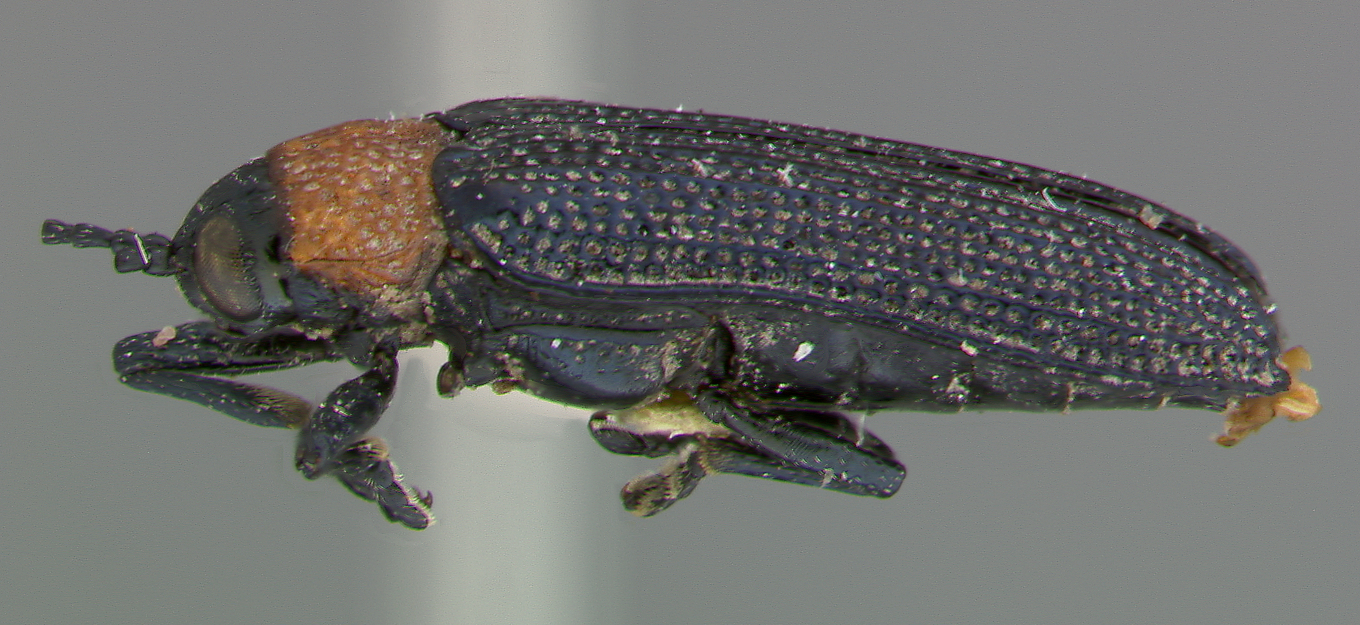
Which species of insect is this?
Chalepus walshi
